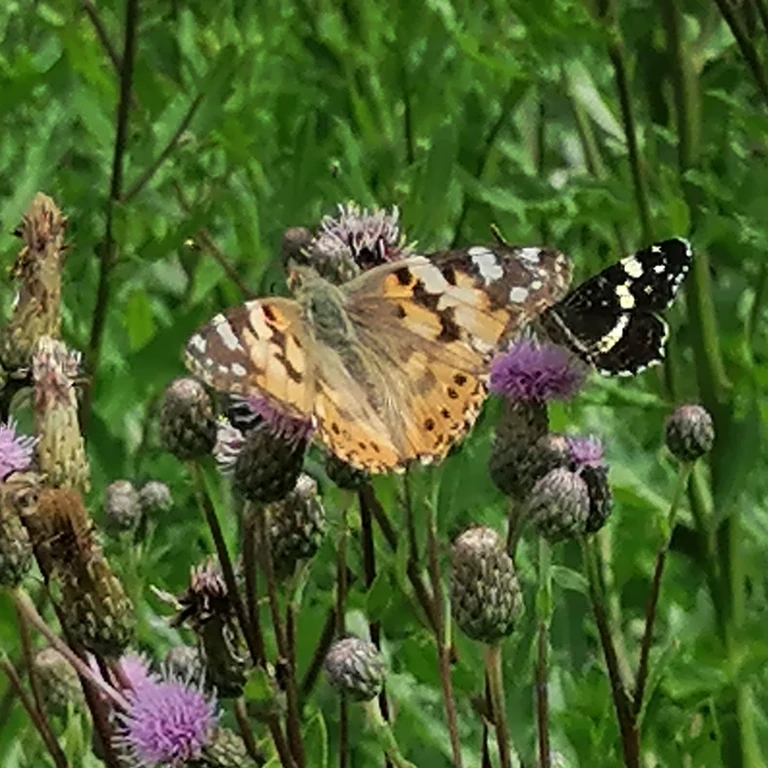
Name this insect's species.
Vanessa cardui
